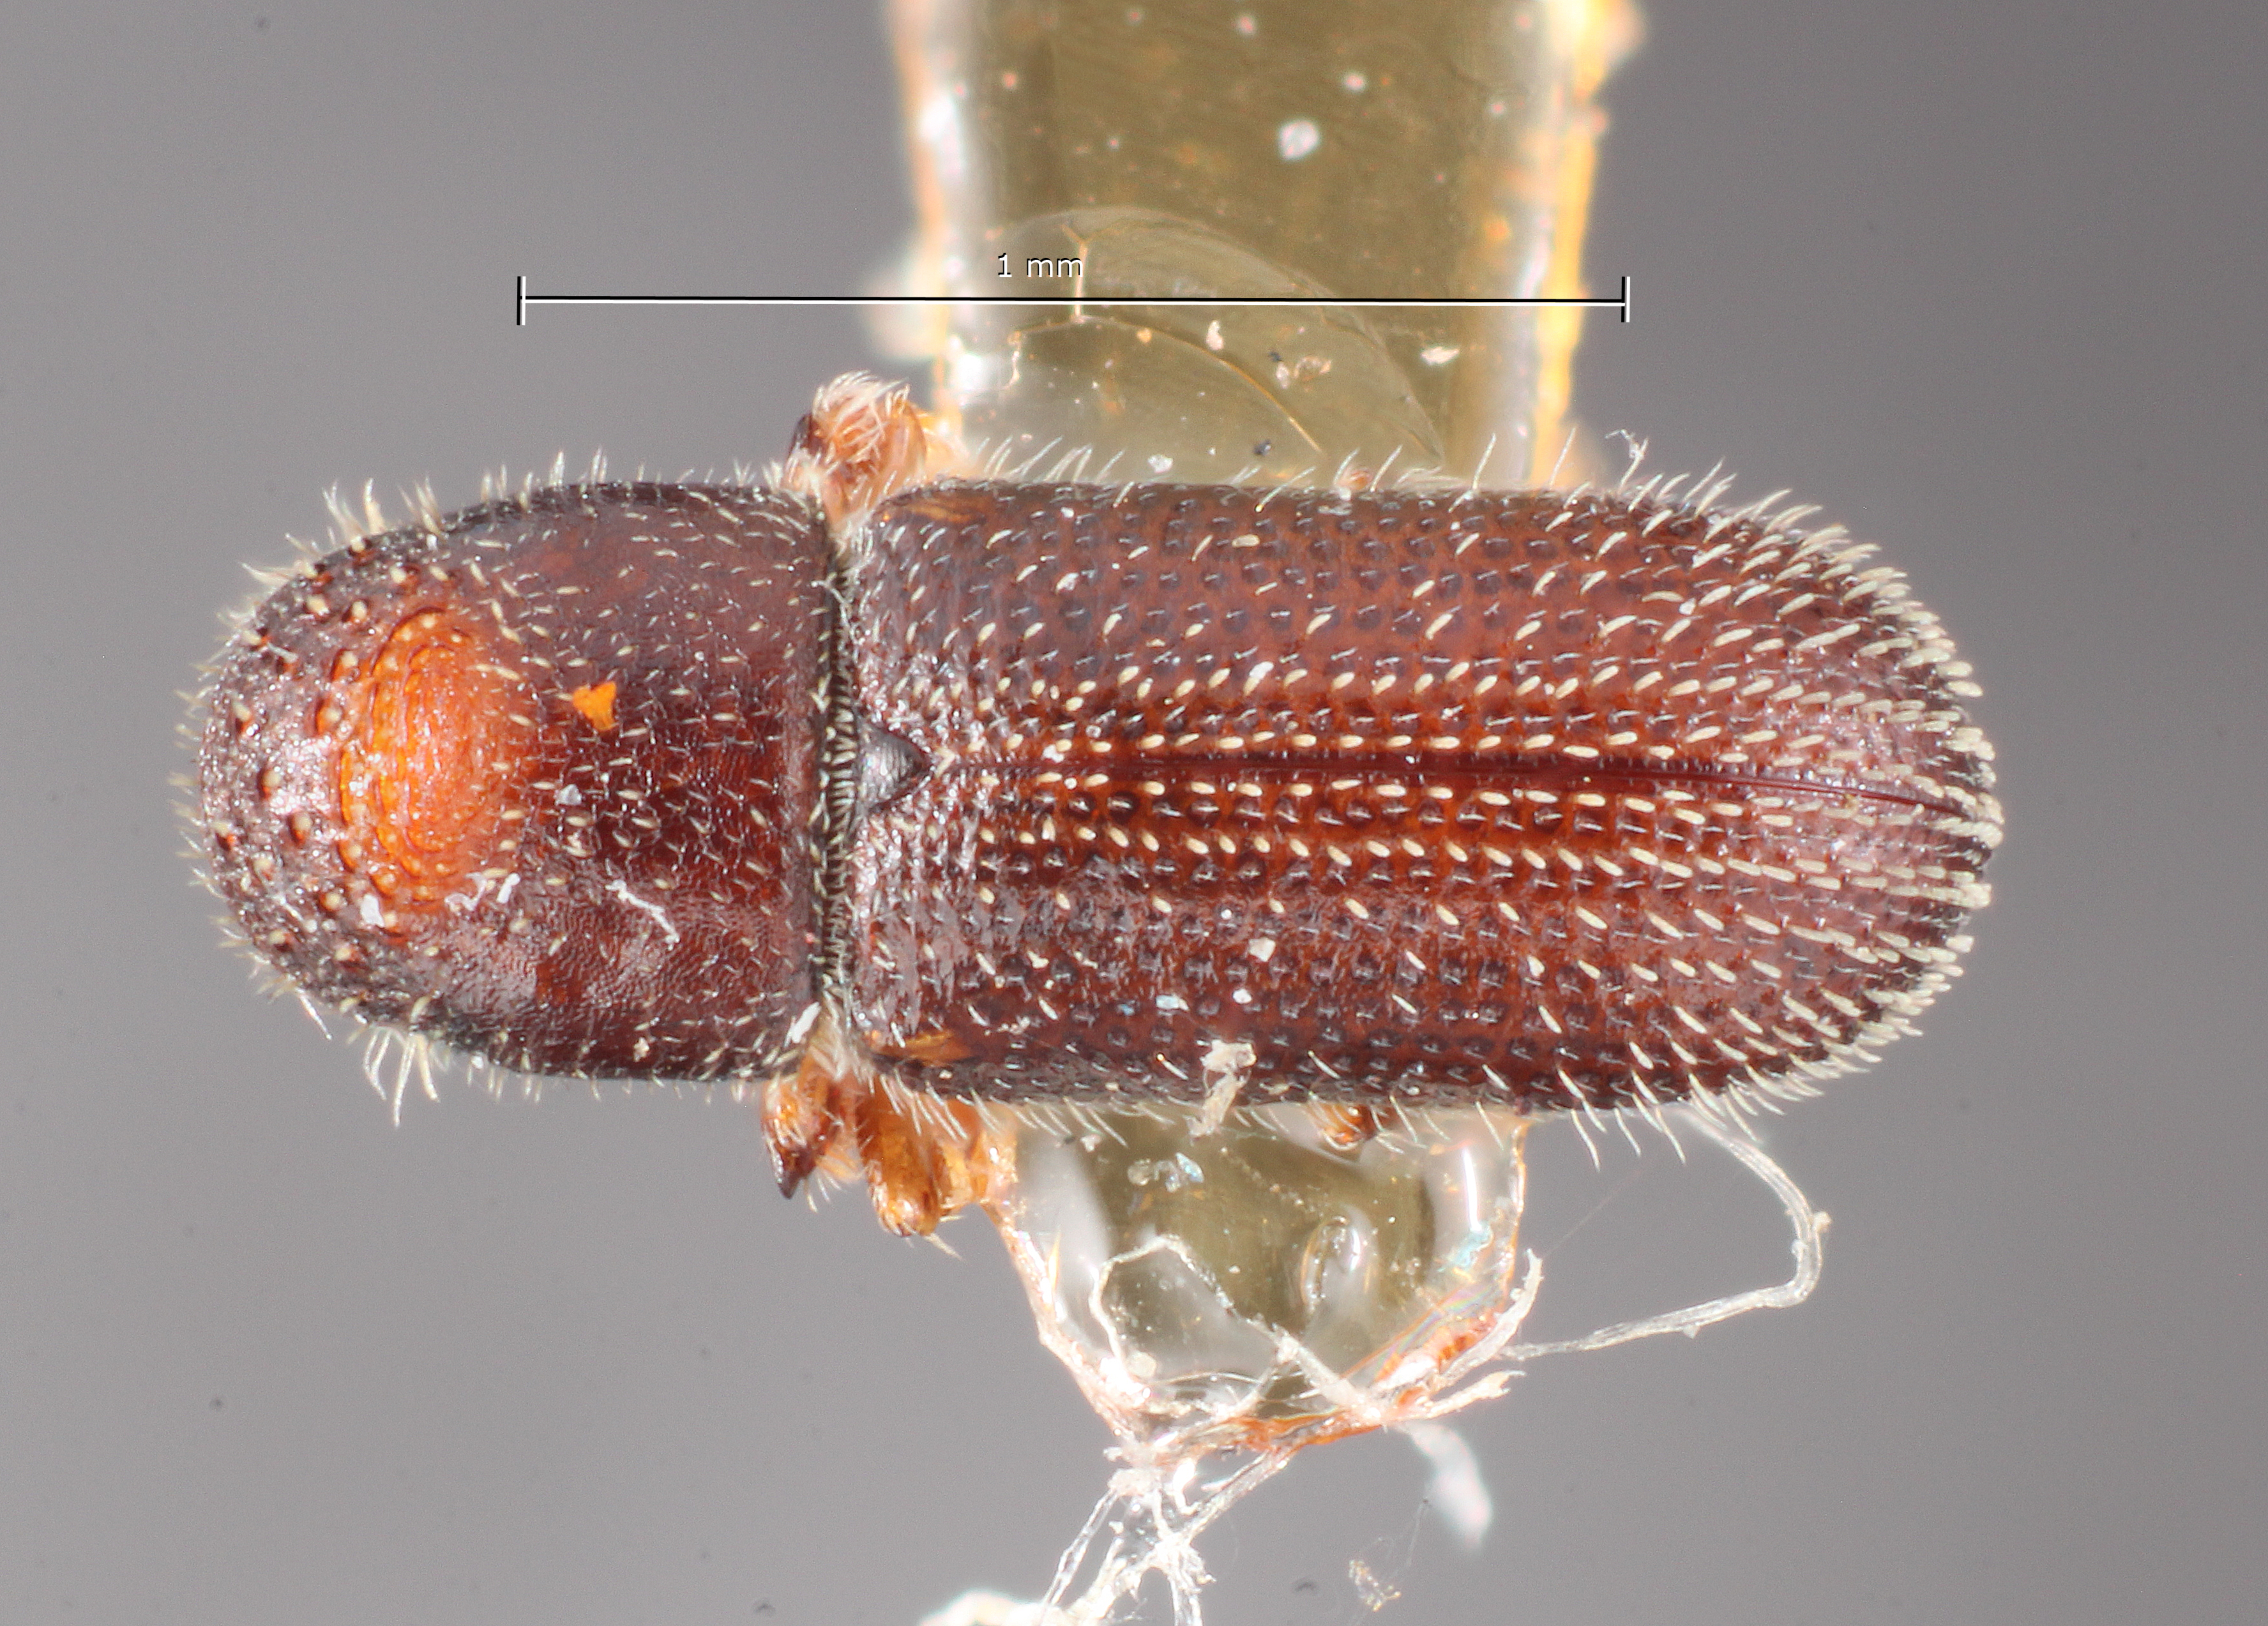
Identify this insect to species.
Thysanoes berschemiae
